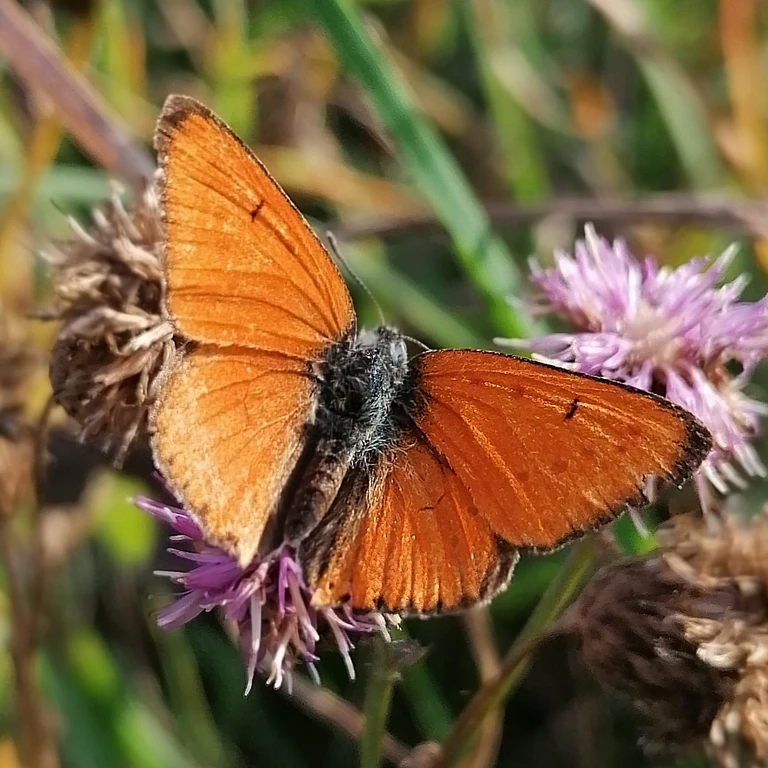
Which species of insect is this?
Lycaena dispar
